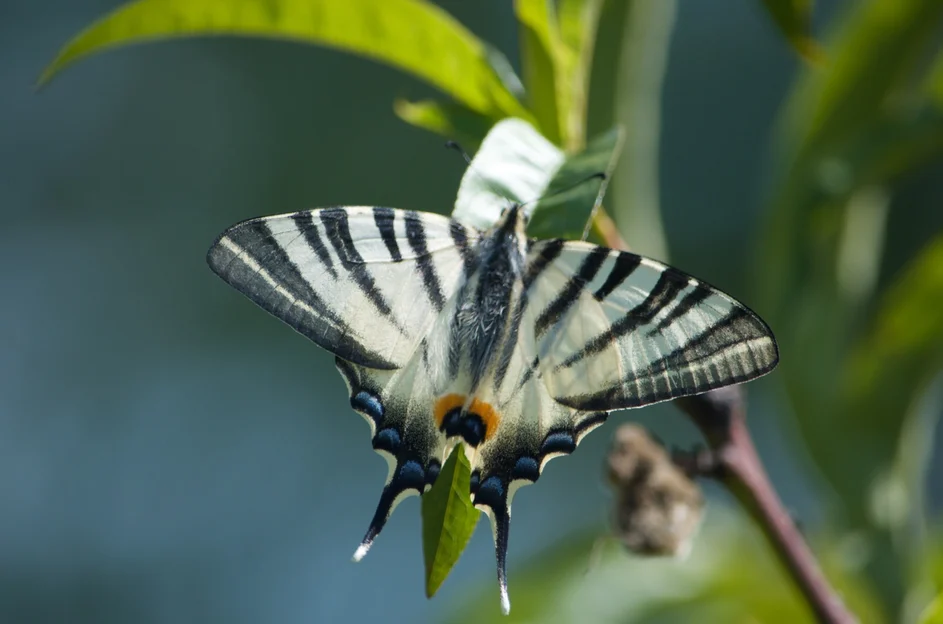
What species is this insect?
Iphiclides podalirius
